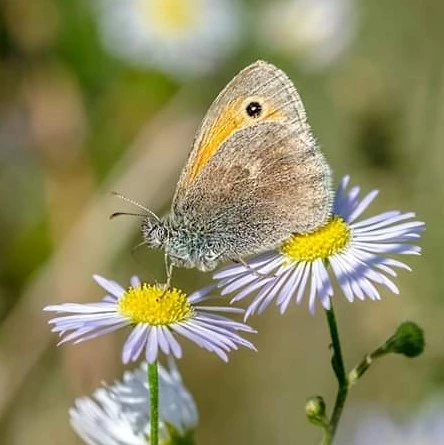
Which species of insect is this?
Coenonympha pamphilus
